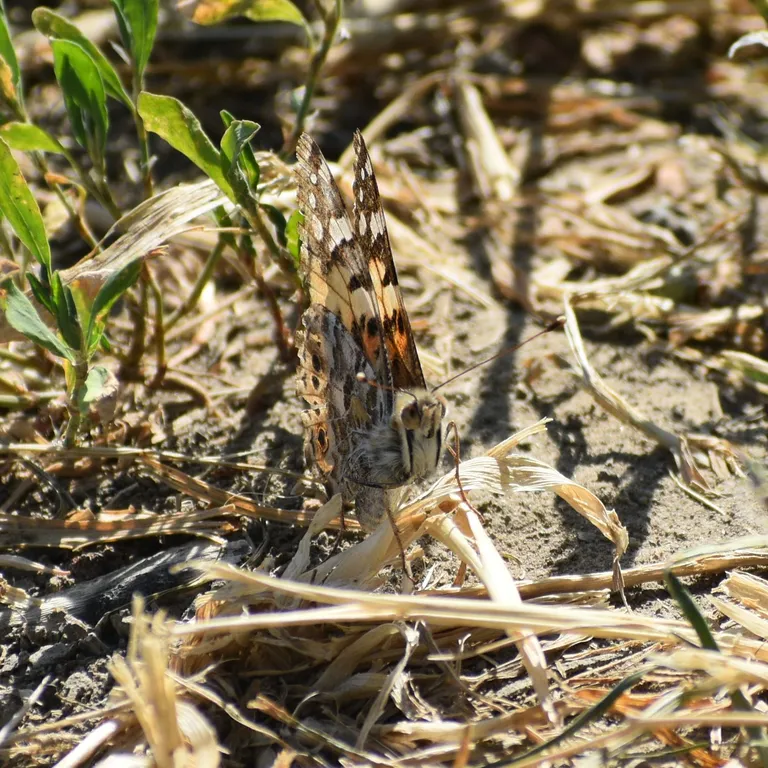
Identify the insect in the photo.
Vanessa cardui
